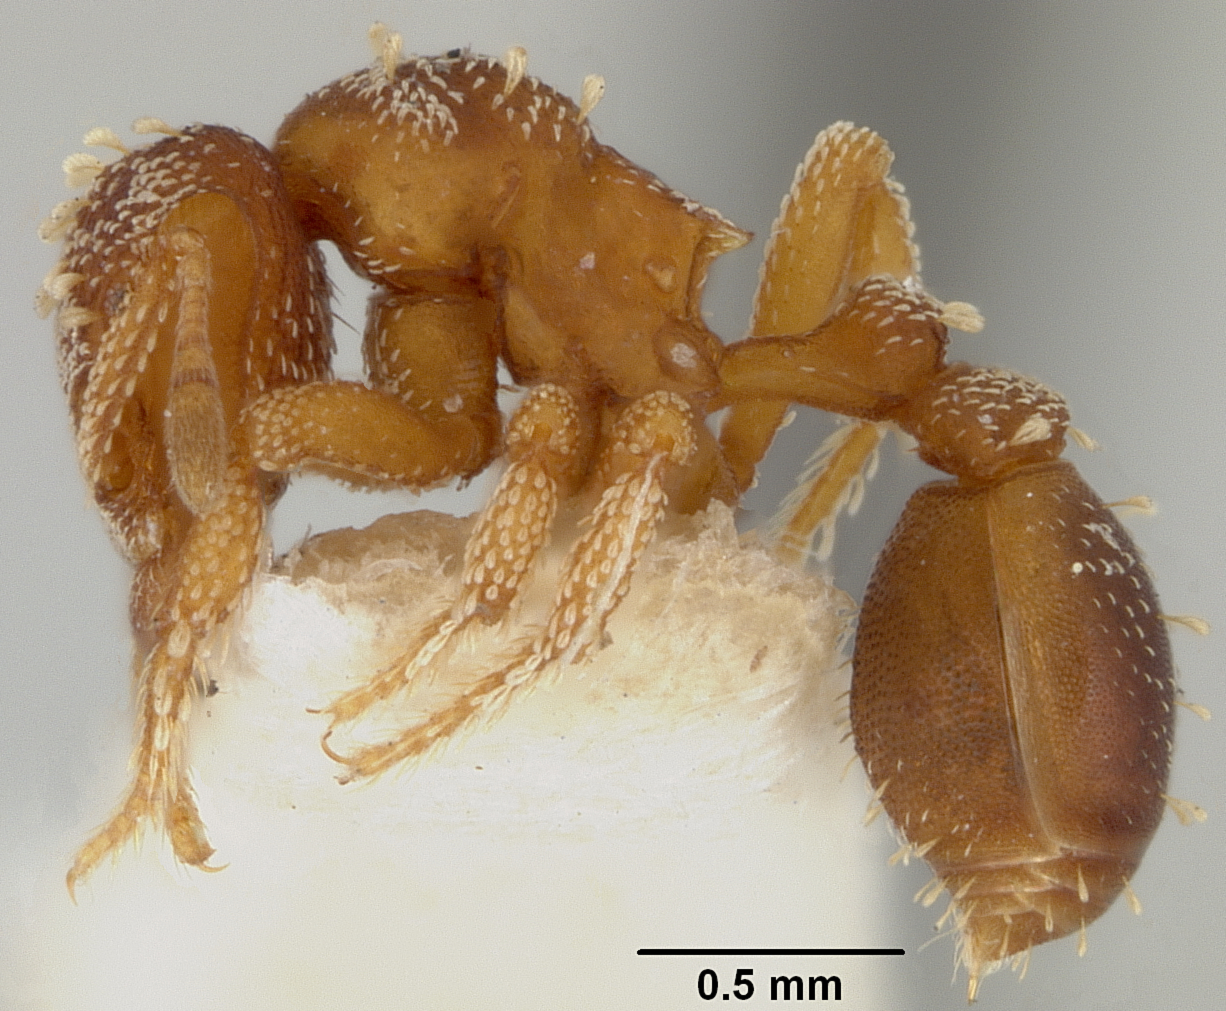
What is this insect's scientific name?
Rhopalothrix gravis
